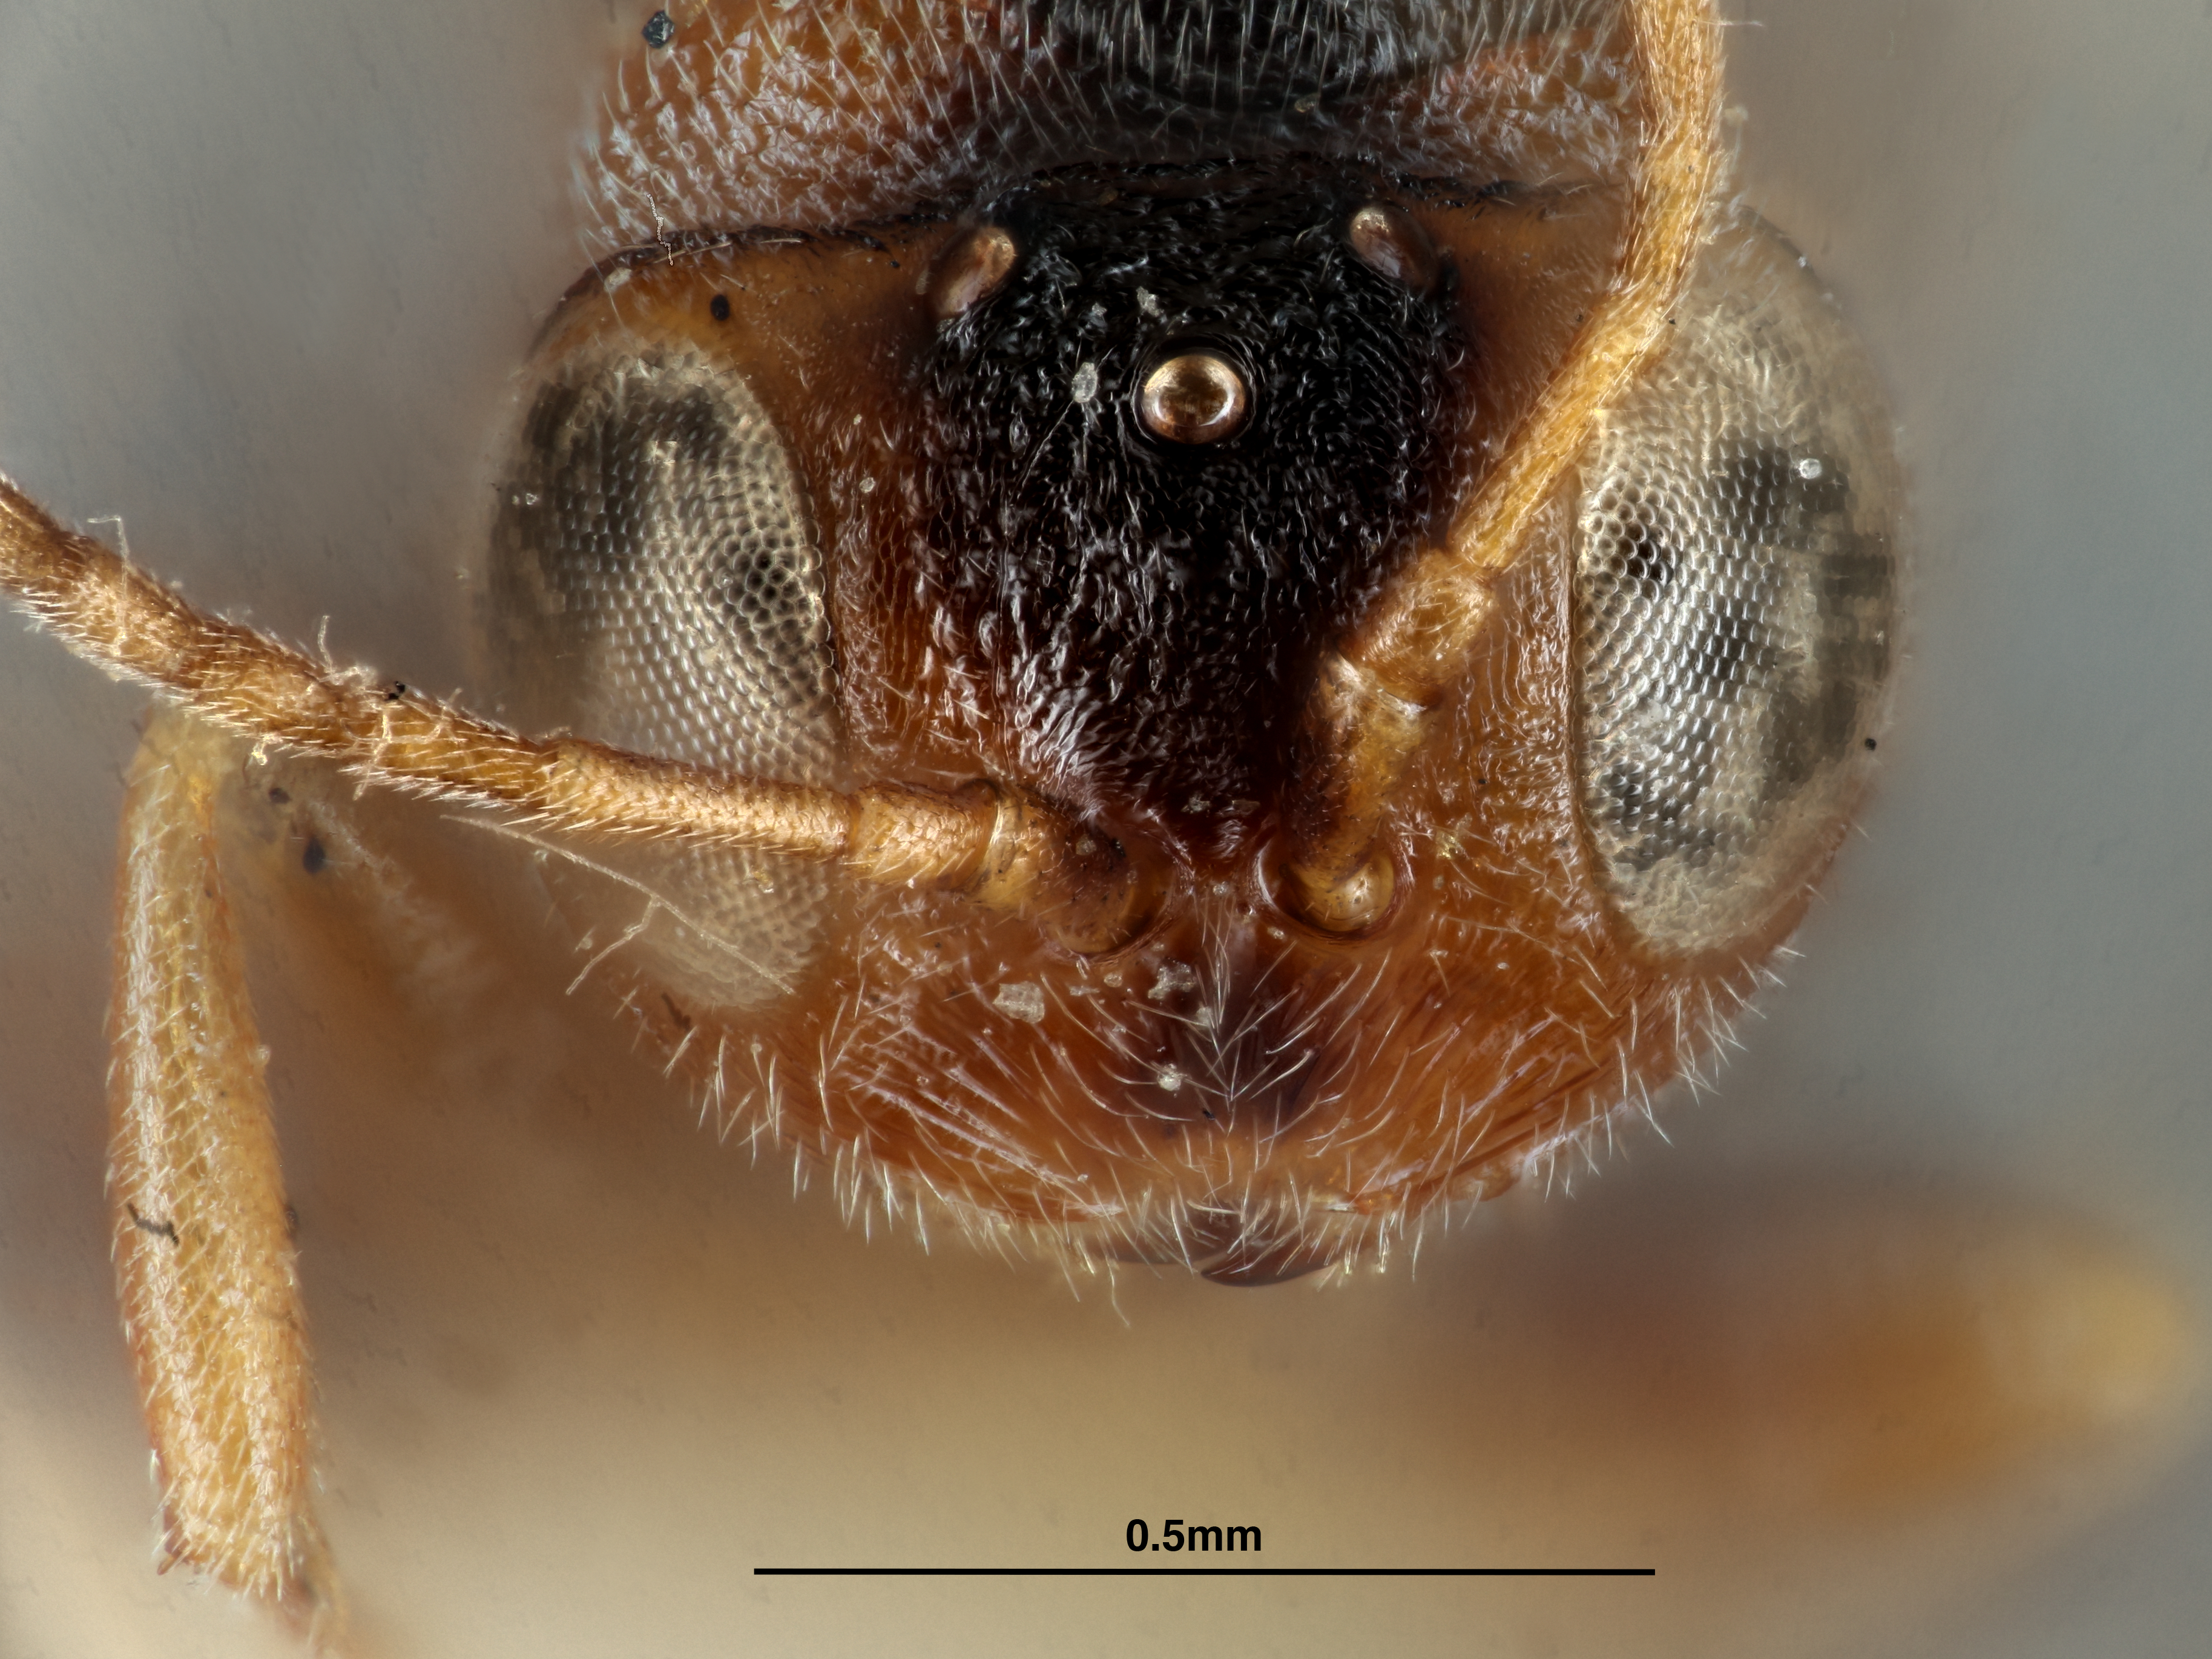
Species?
Andricus davisi
